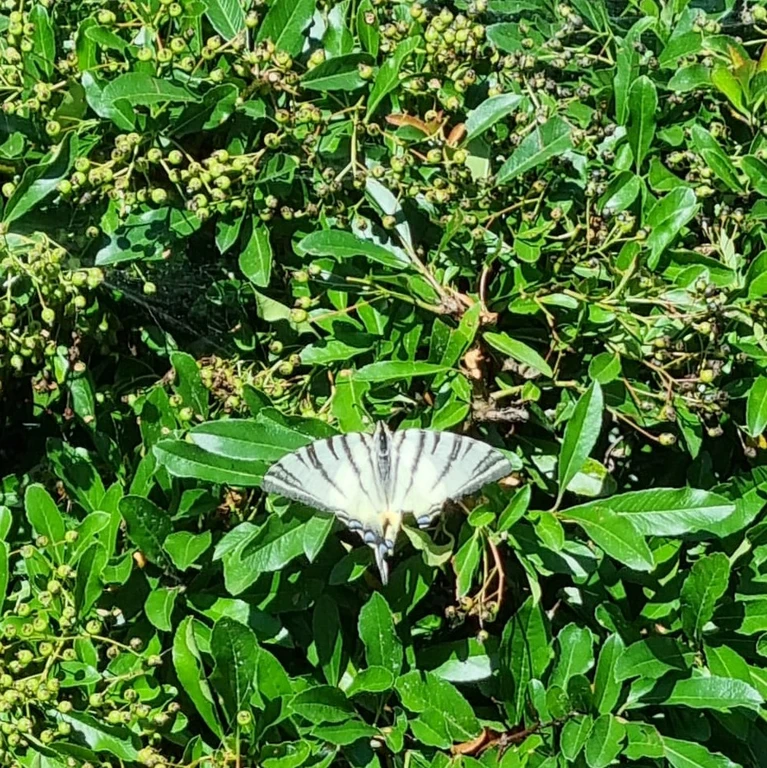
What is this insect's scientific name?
Iphiclides podalirius
